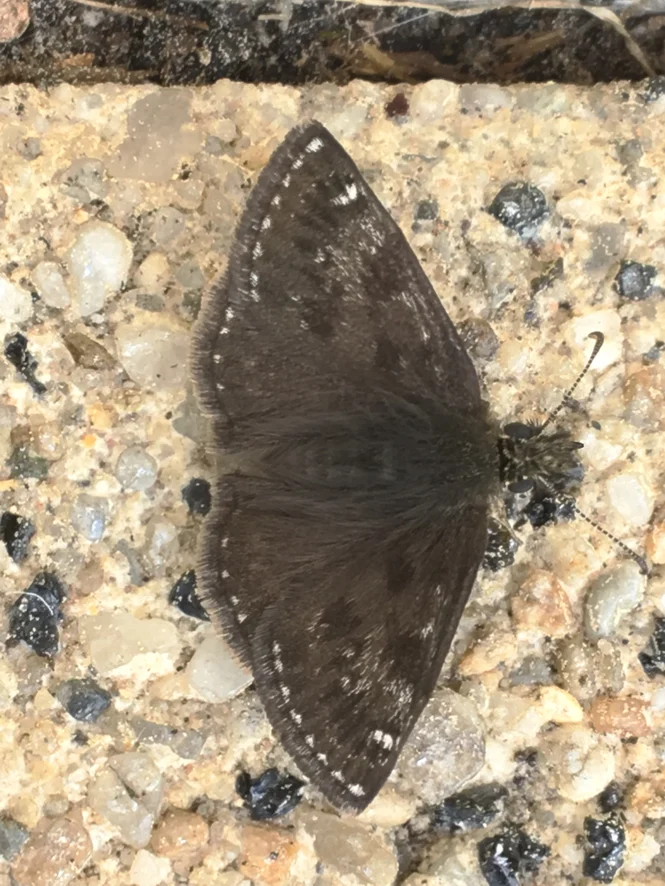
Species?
Erynnis tages
